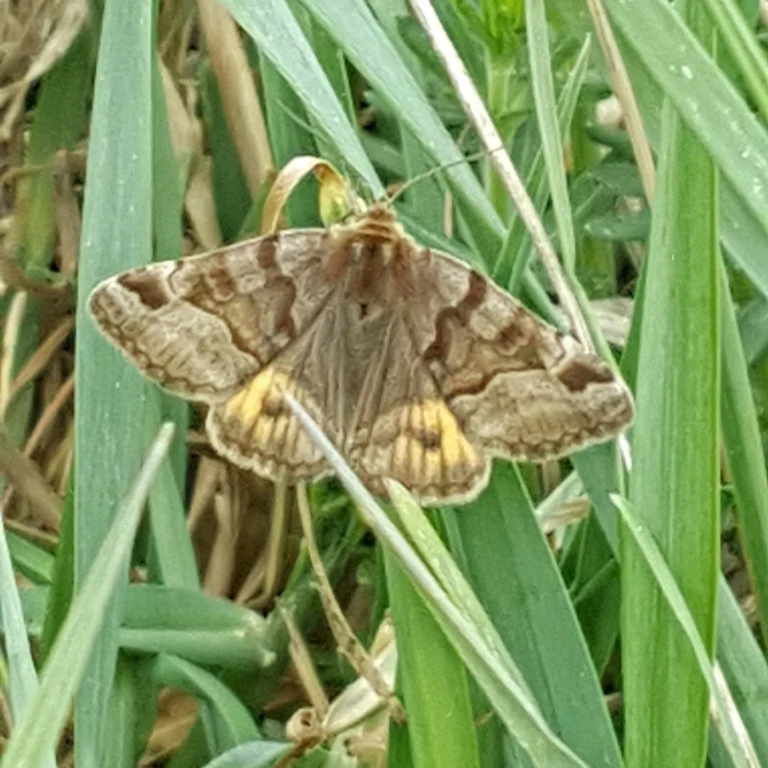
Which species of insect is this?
Euclidia glyphica
